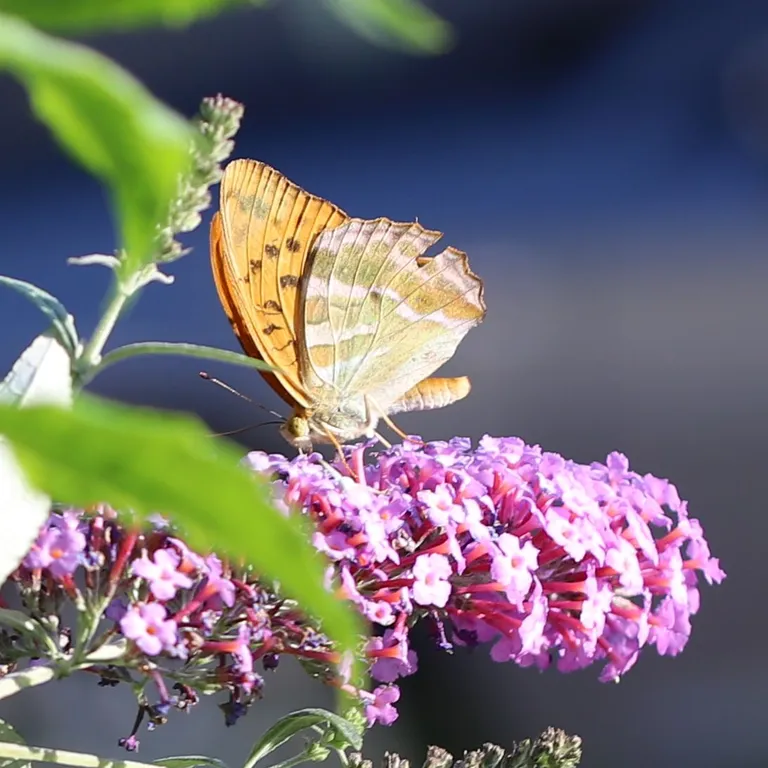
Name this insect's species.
Argynnis paphia
